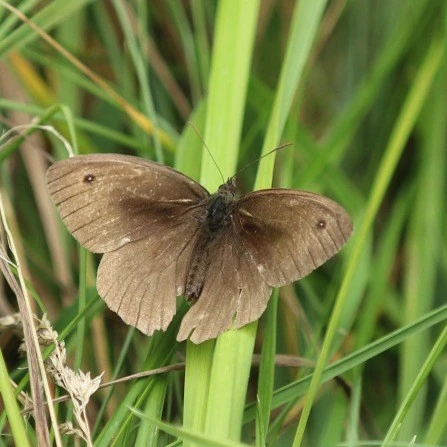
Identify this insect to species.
Maniola jurtina
